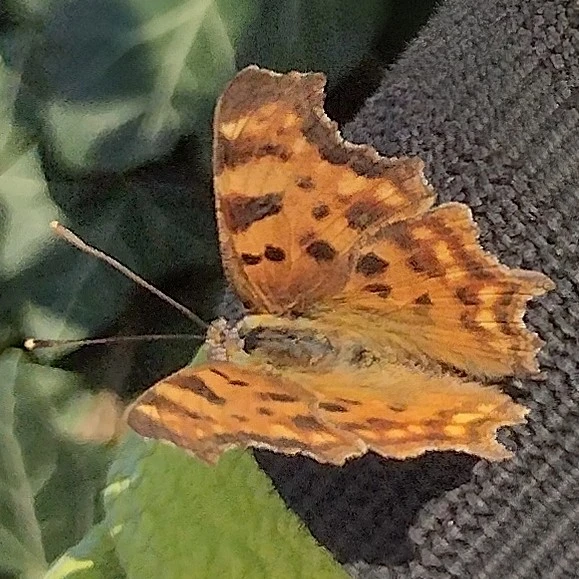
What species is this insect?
Polygonia c-album
